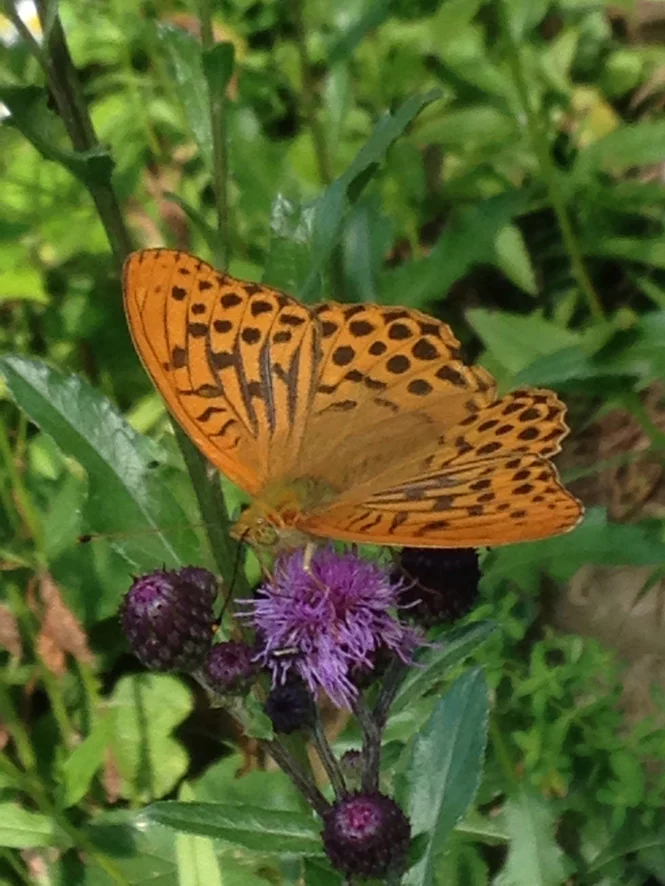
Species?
Argynnis paphia
